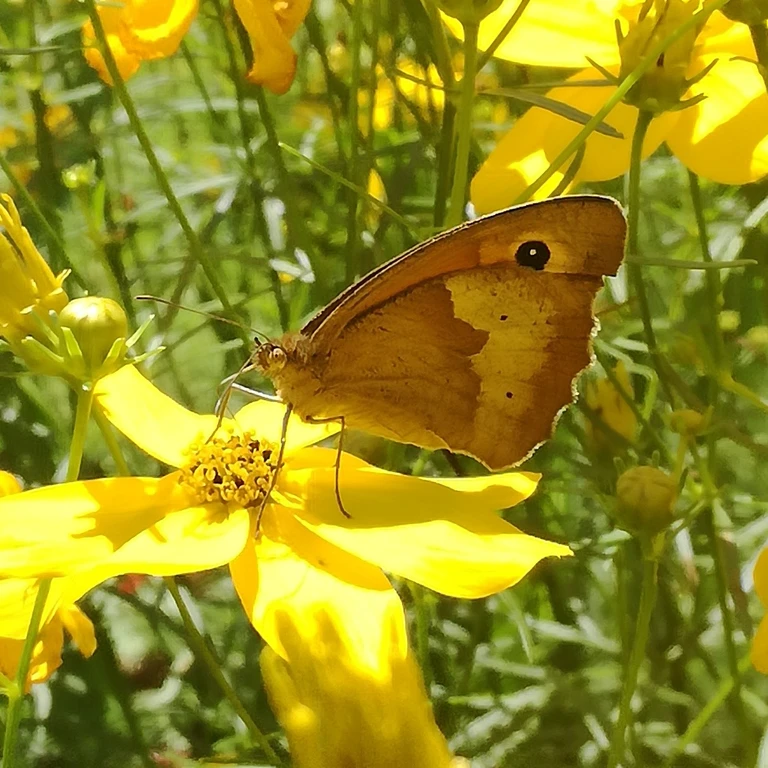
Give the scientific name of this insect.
Maniola jurtina
